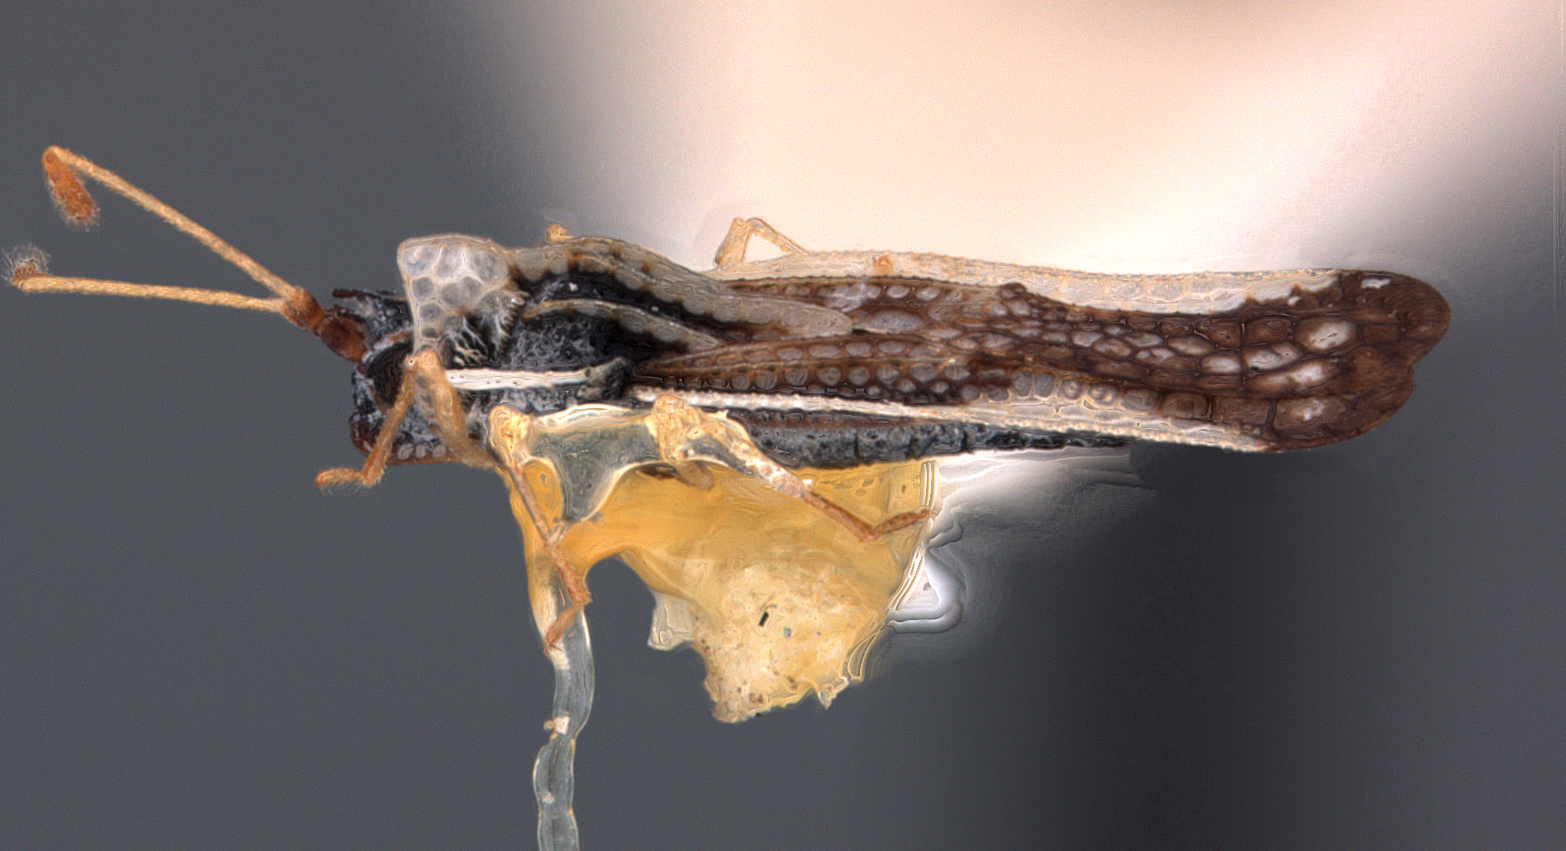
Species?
Leptopharsa zeteki
